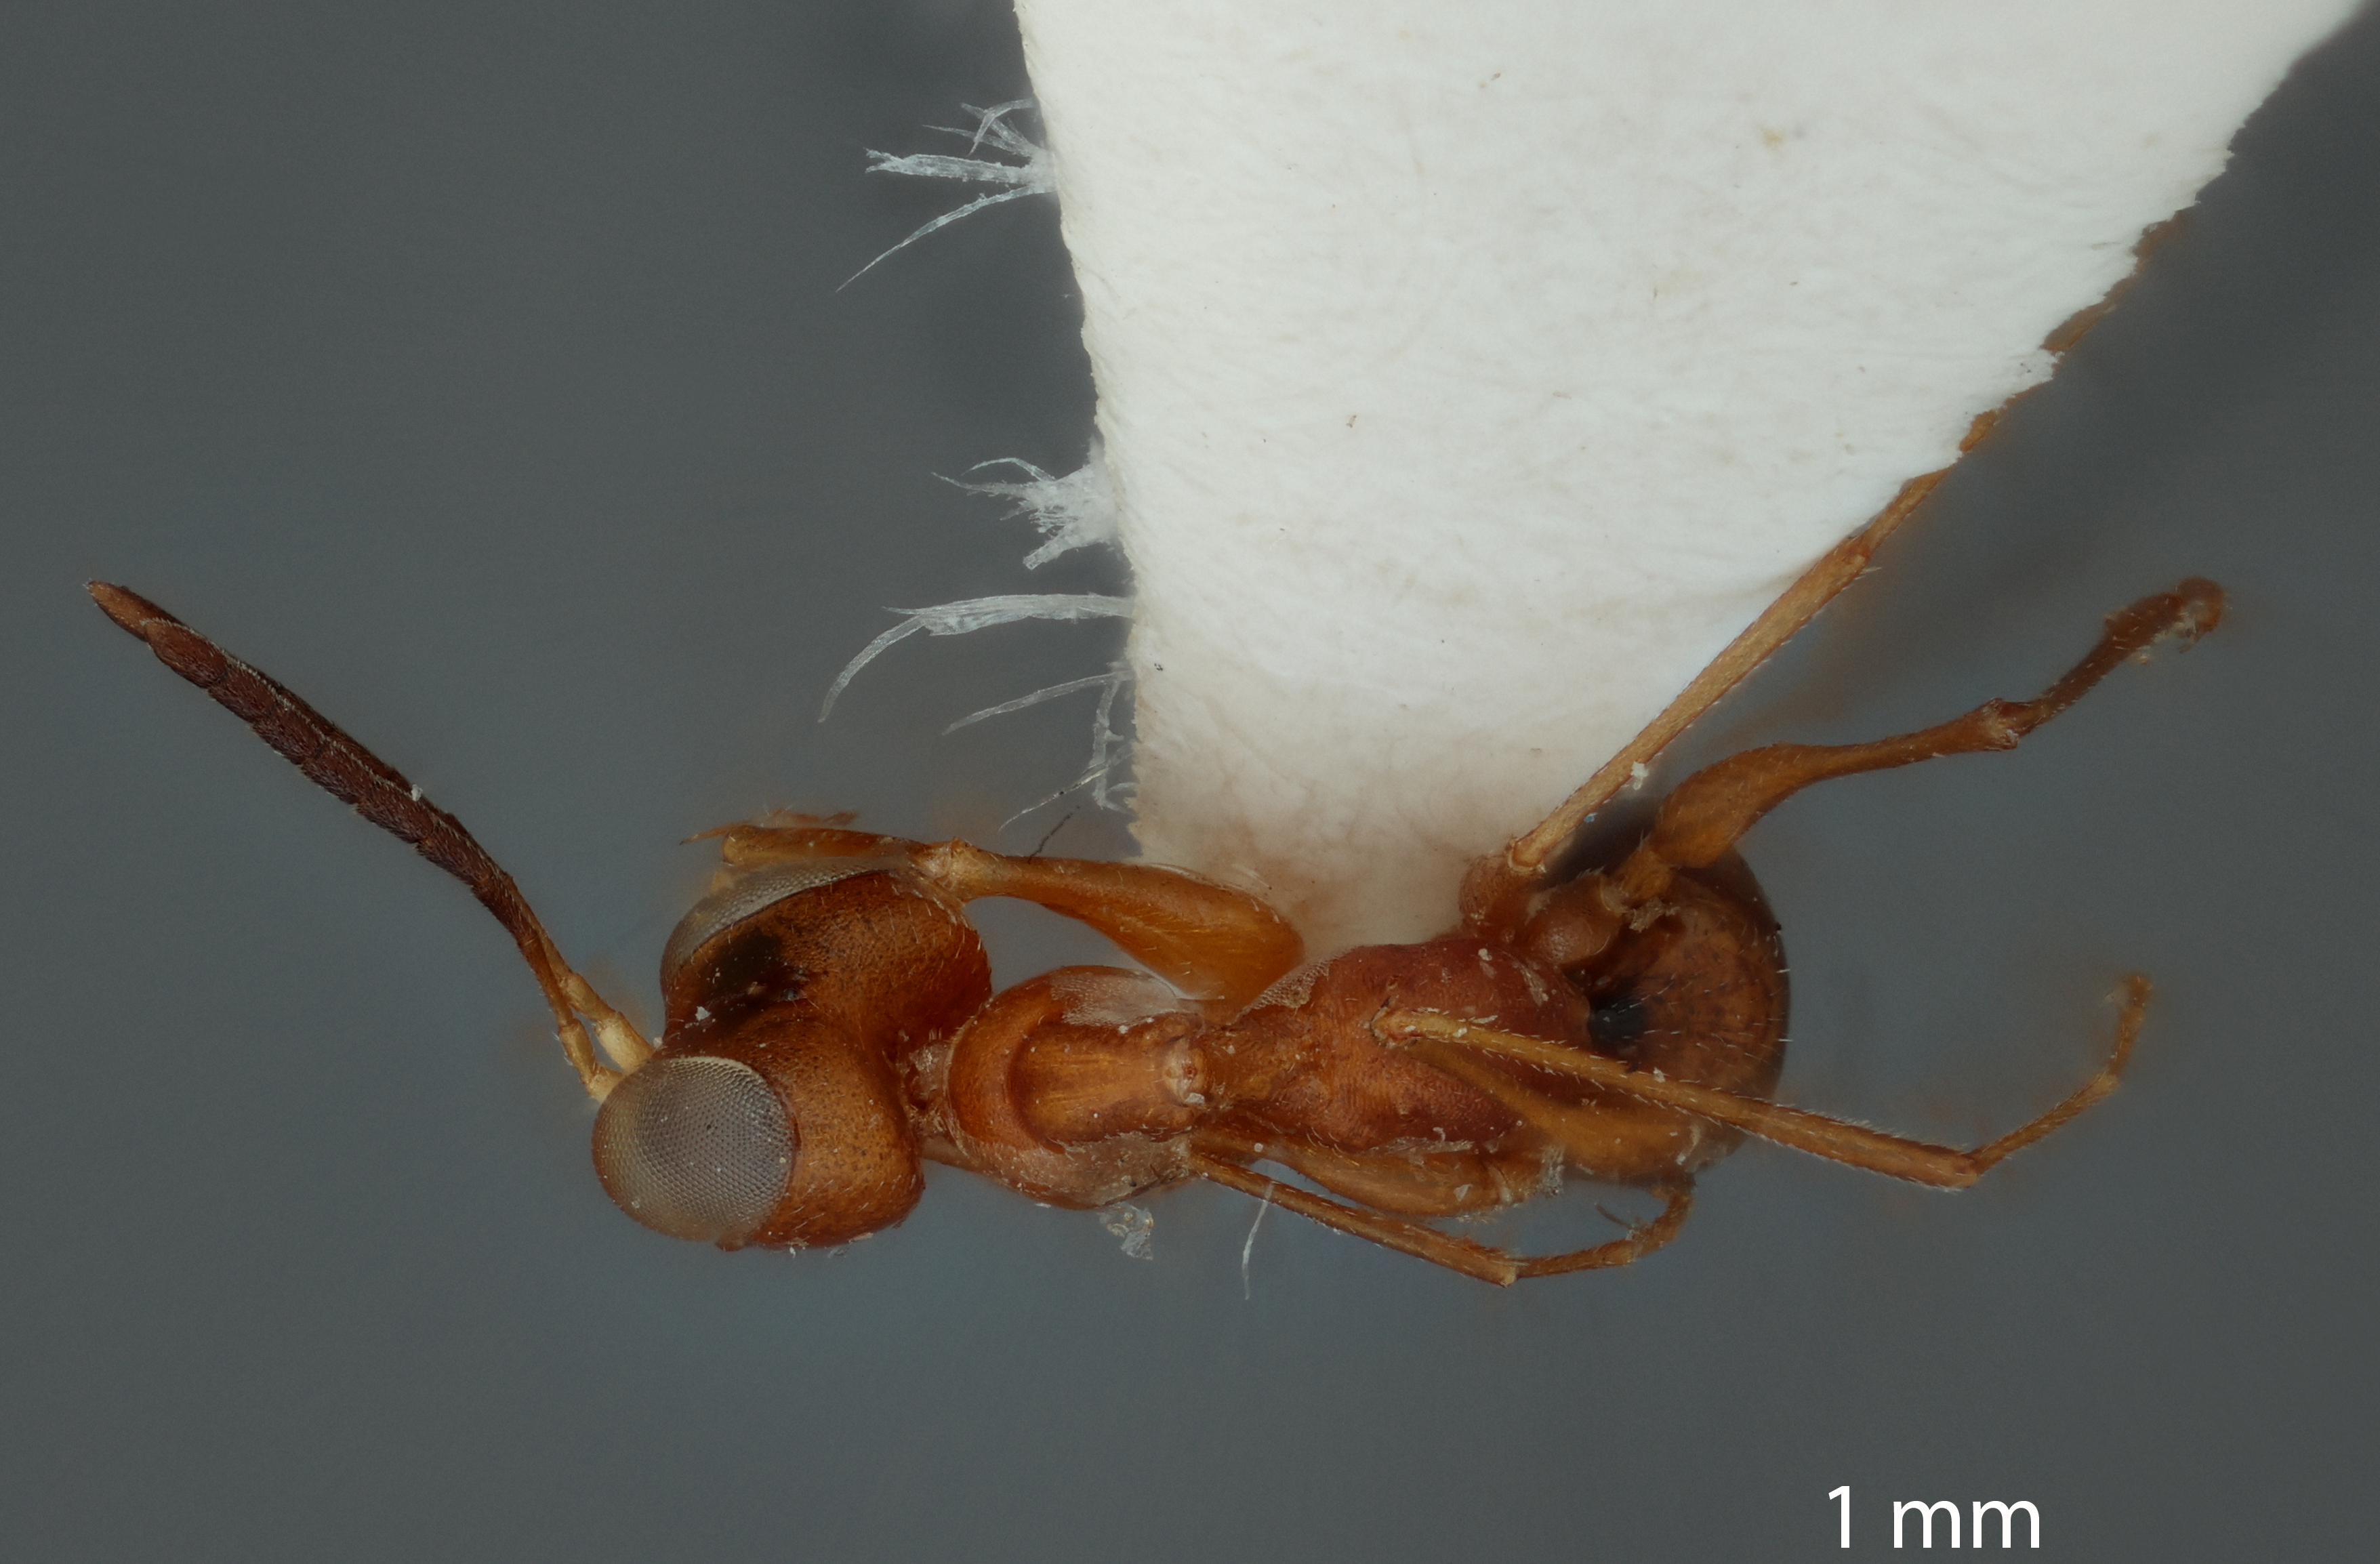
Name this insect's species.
Gonatopus wittmeri
